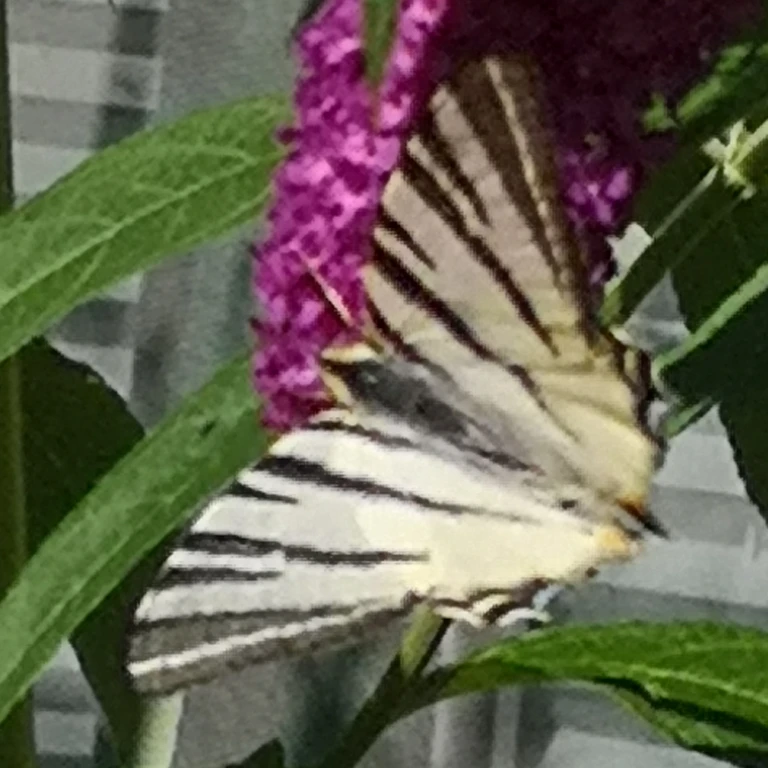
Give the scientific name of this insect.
Iphiclides podalirius
